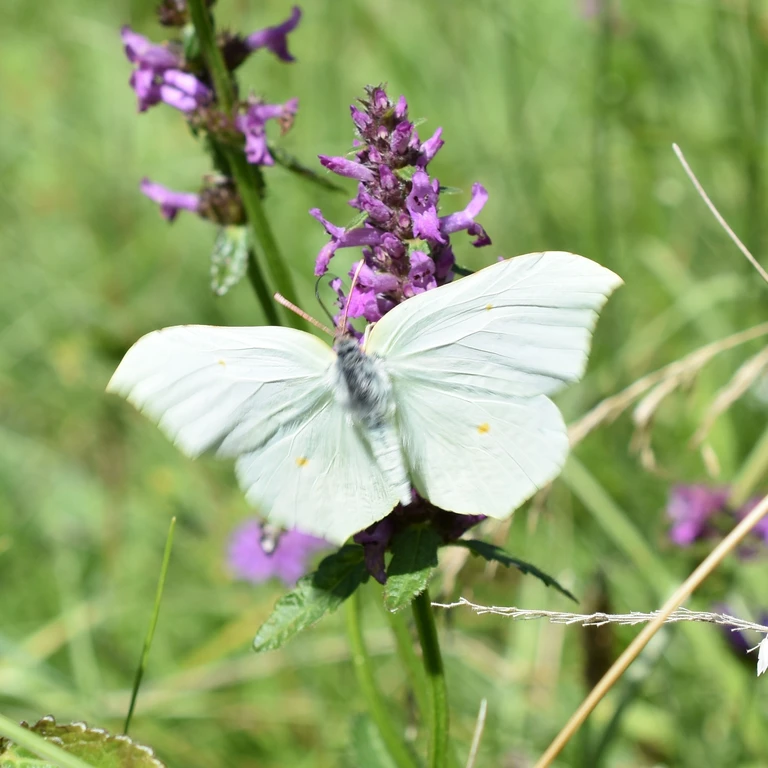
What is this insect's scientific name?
Gonepteryx rhamni
